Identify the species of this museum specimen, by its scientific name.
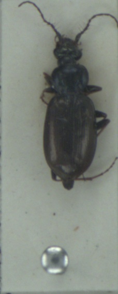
Loricera pilicornis
